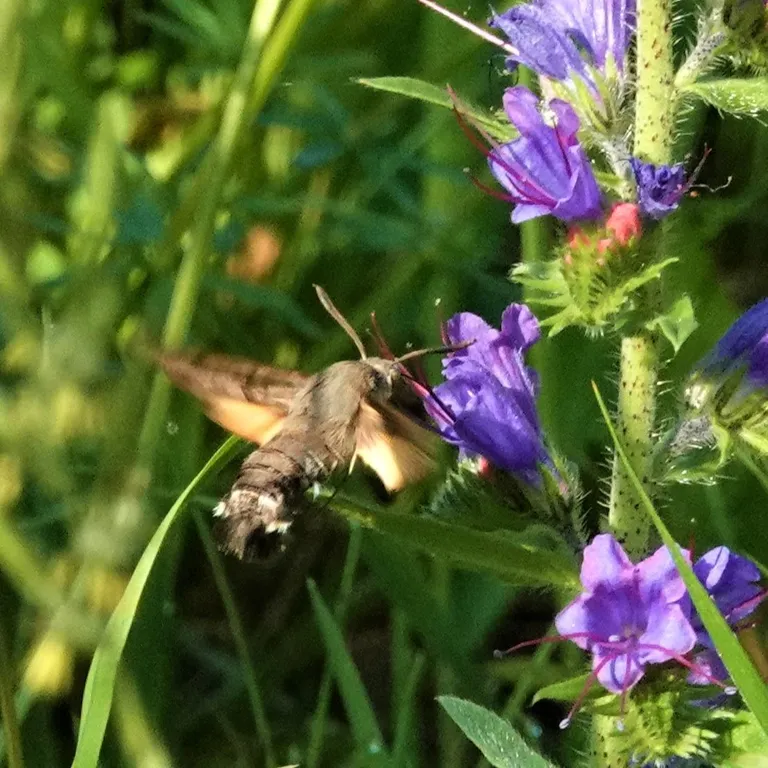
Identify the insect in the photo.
Macroglossum stellatarum
